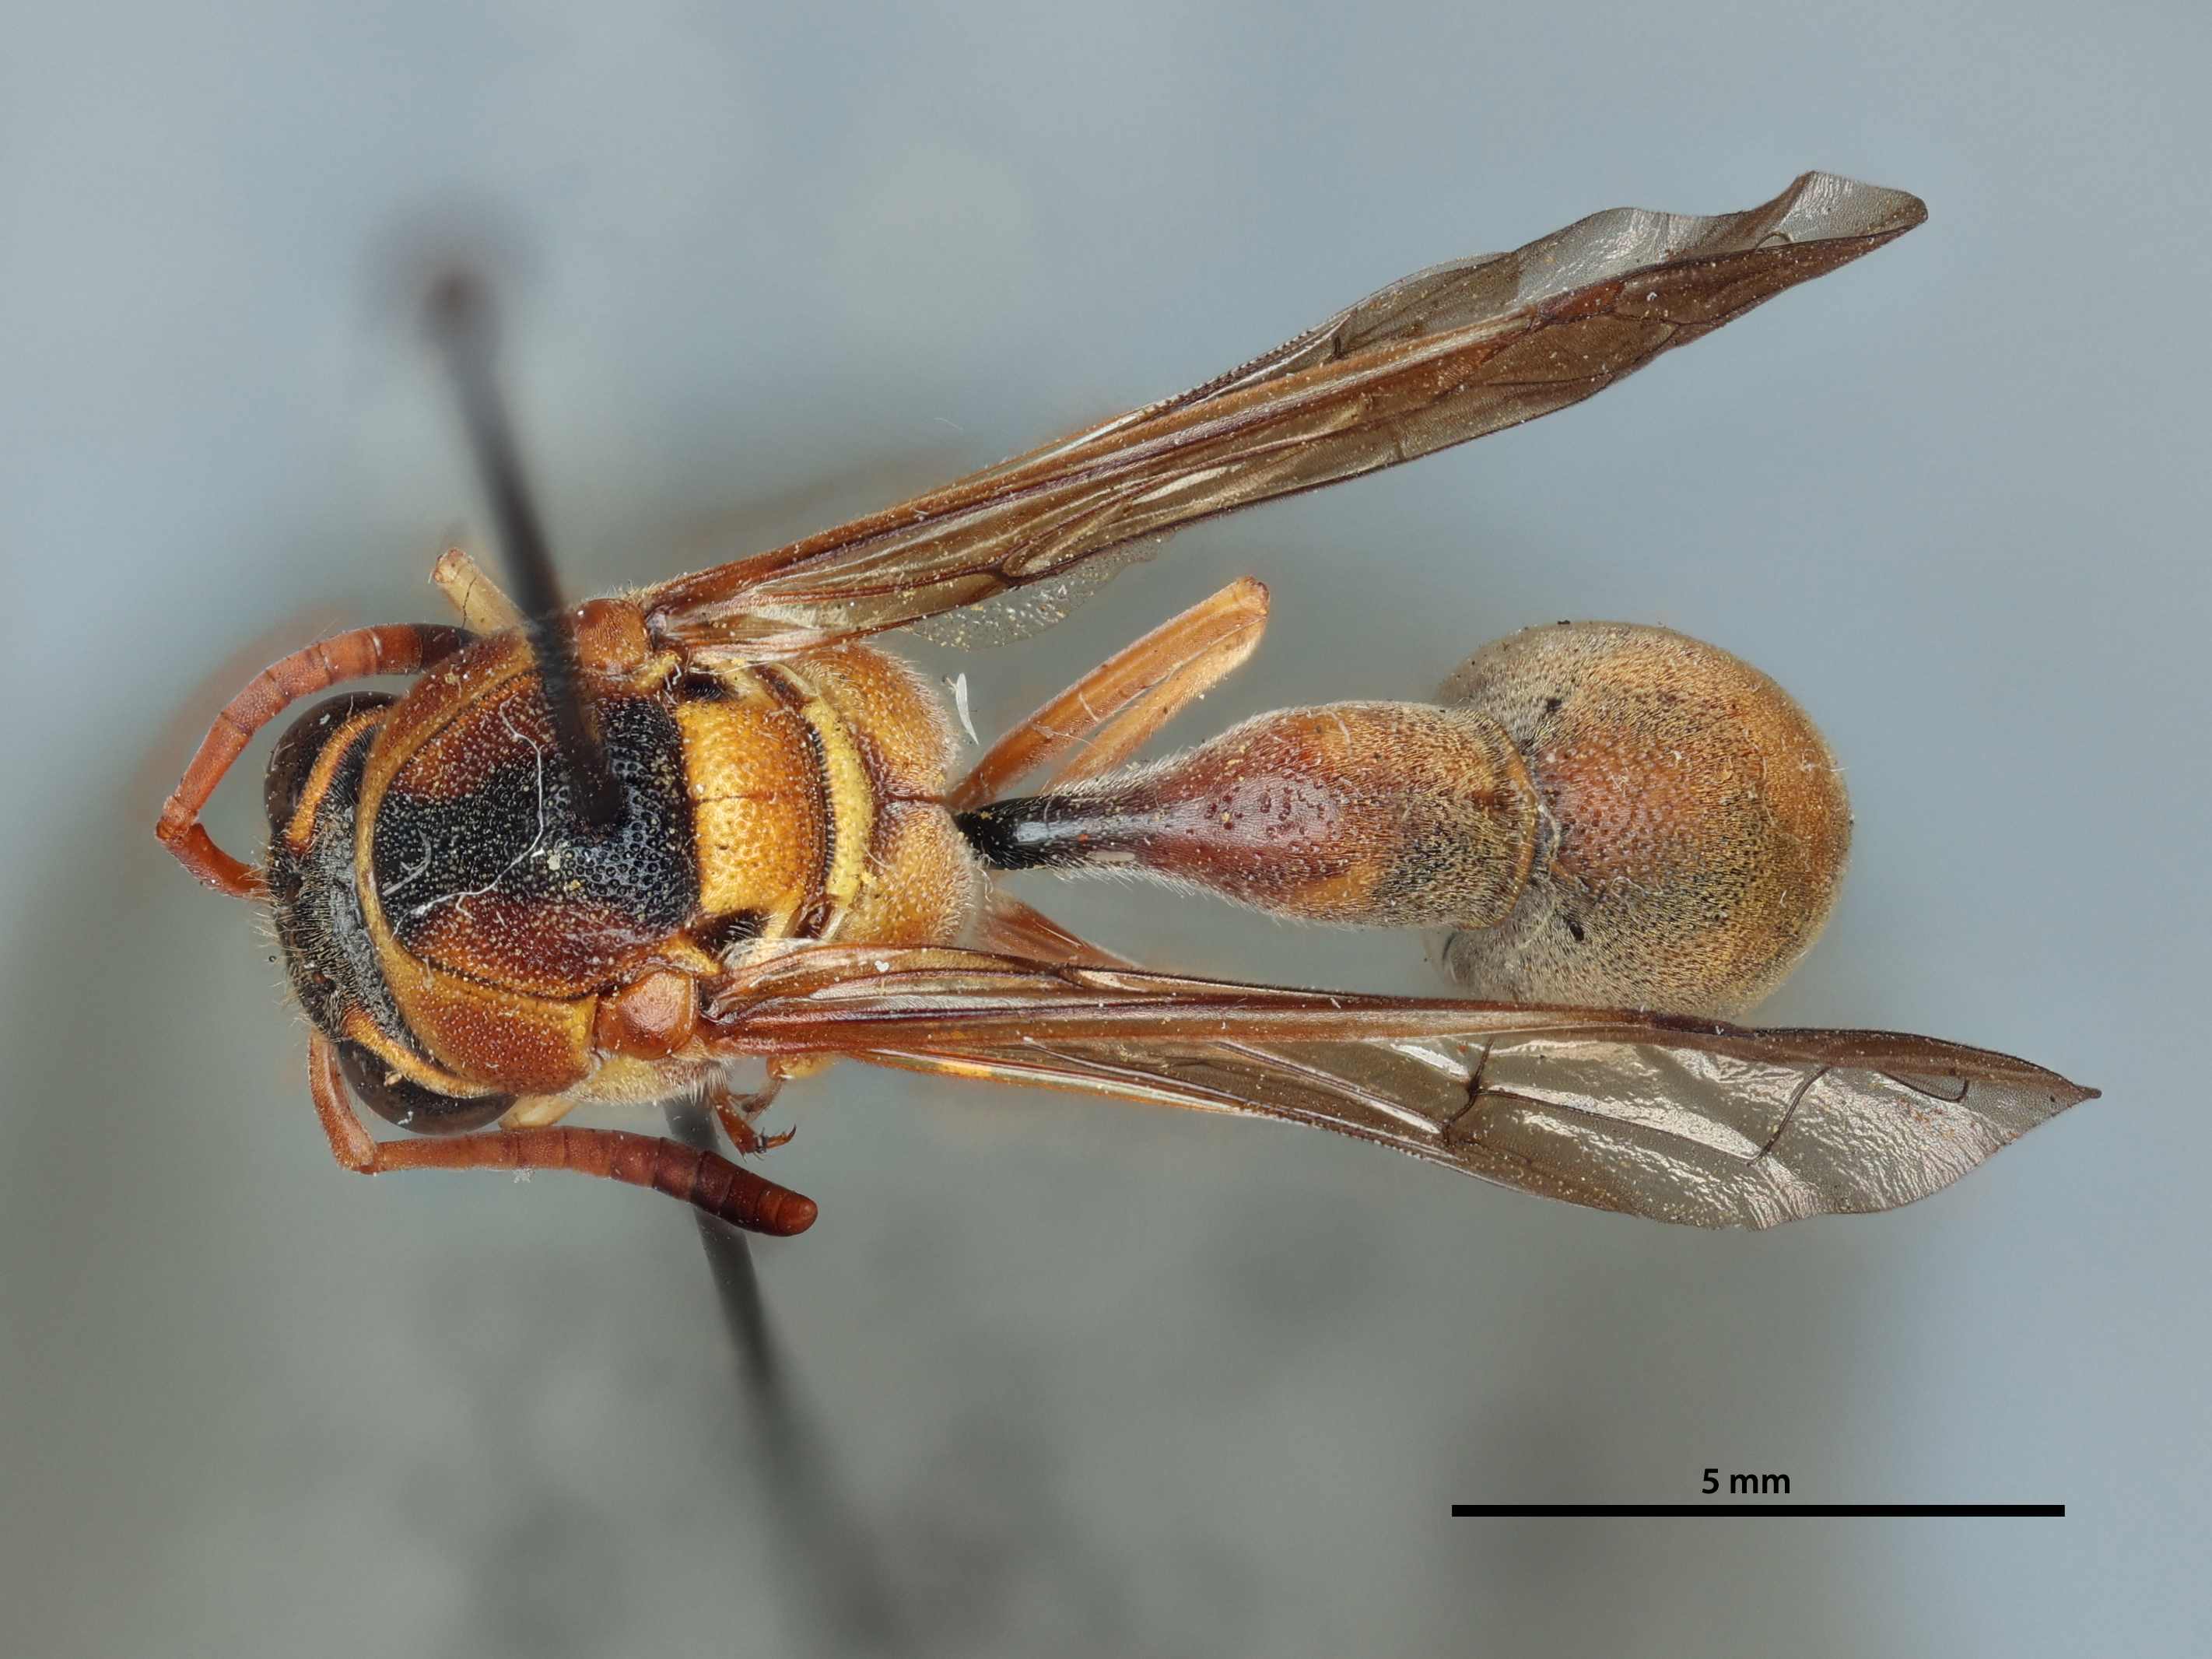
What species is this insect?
Eumenes belfragei
